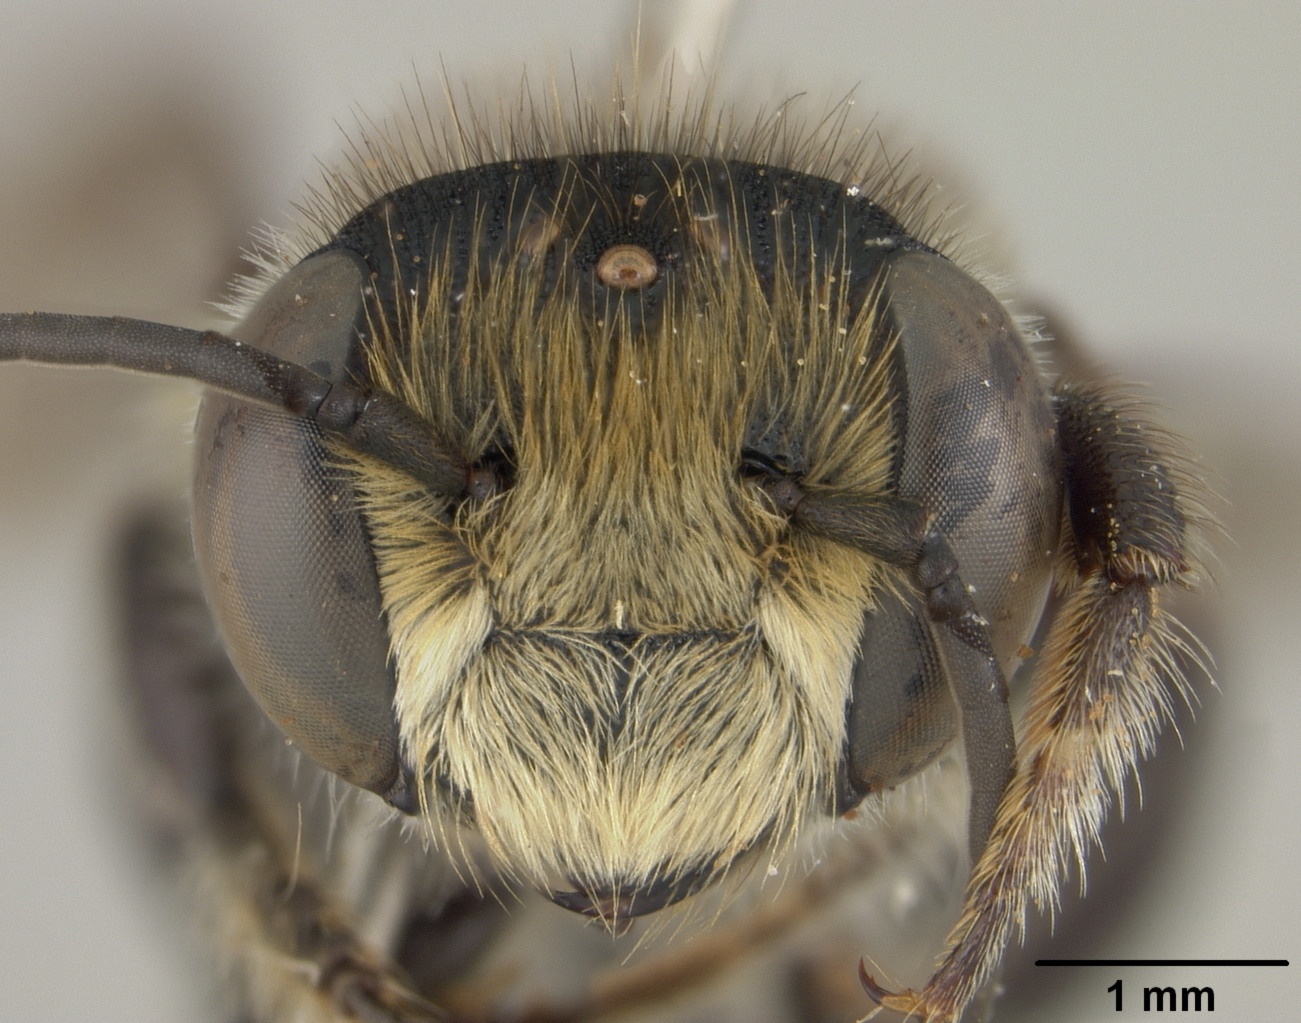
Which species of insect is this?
Megachile merrilli
